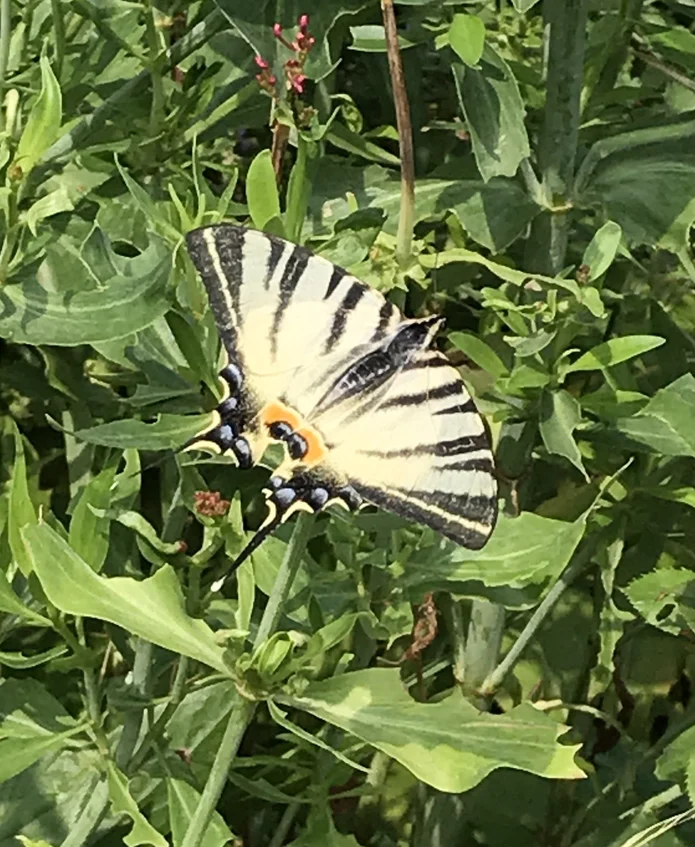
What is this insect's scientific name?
Iphiclides podalirius
